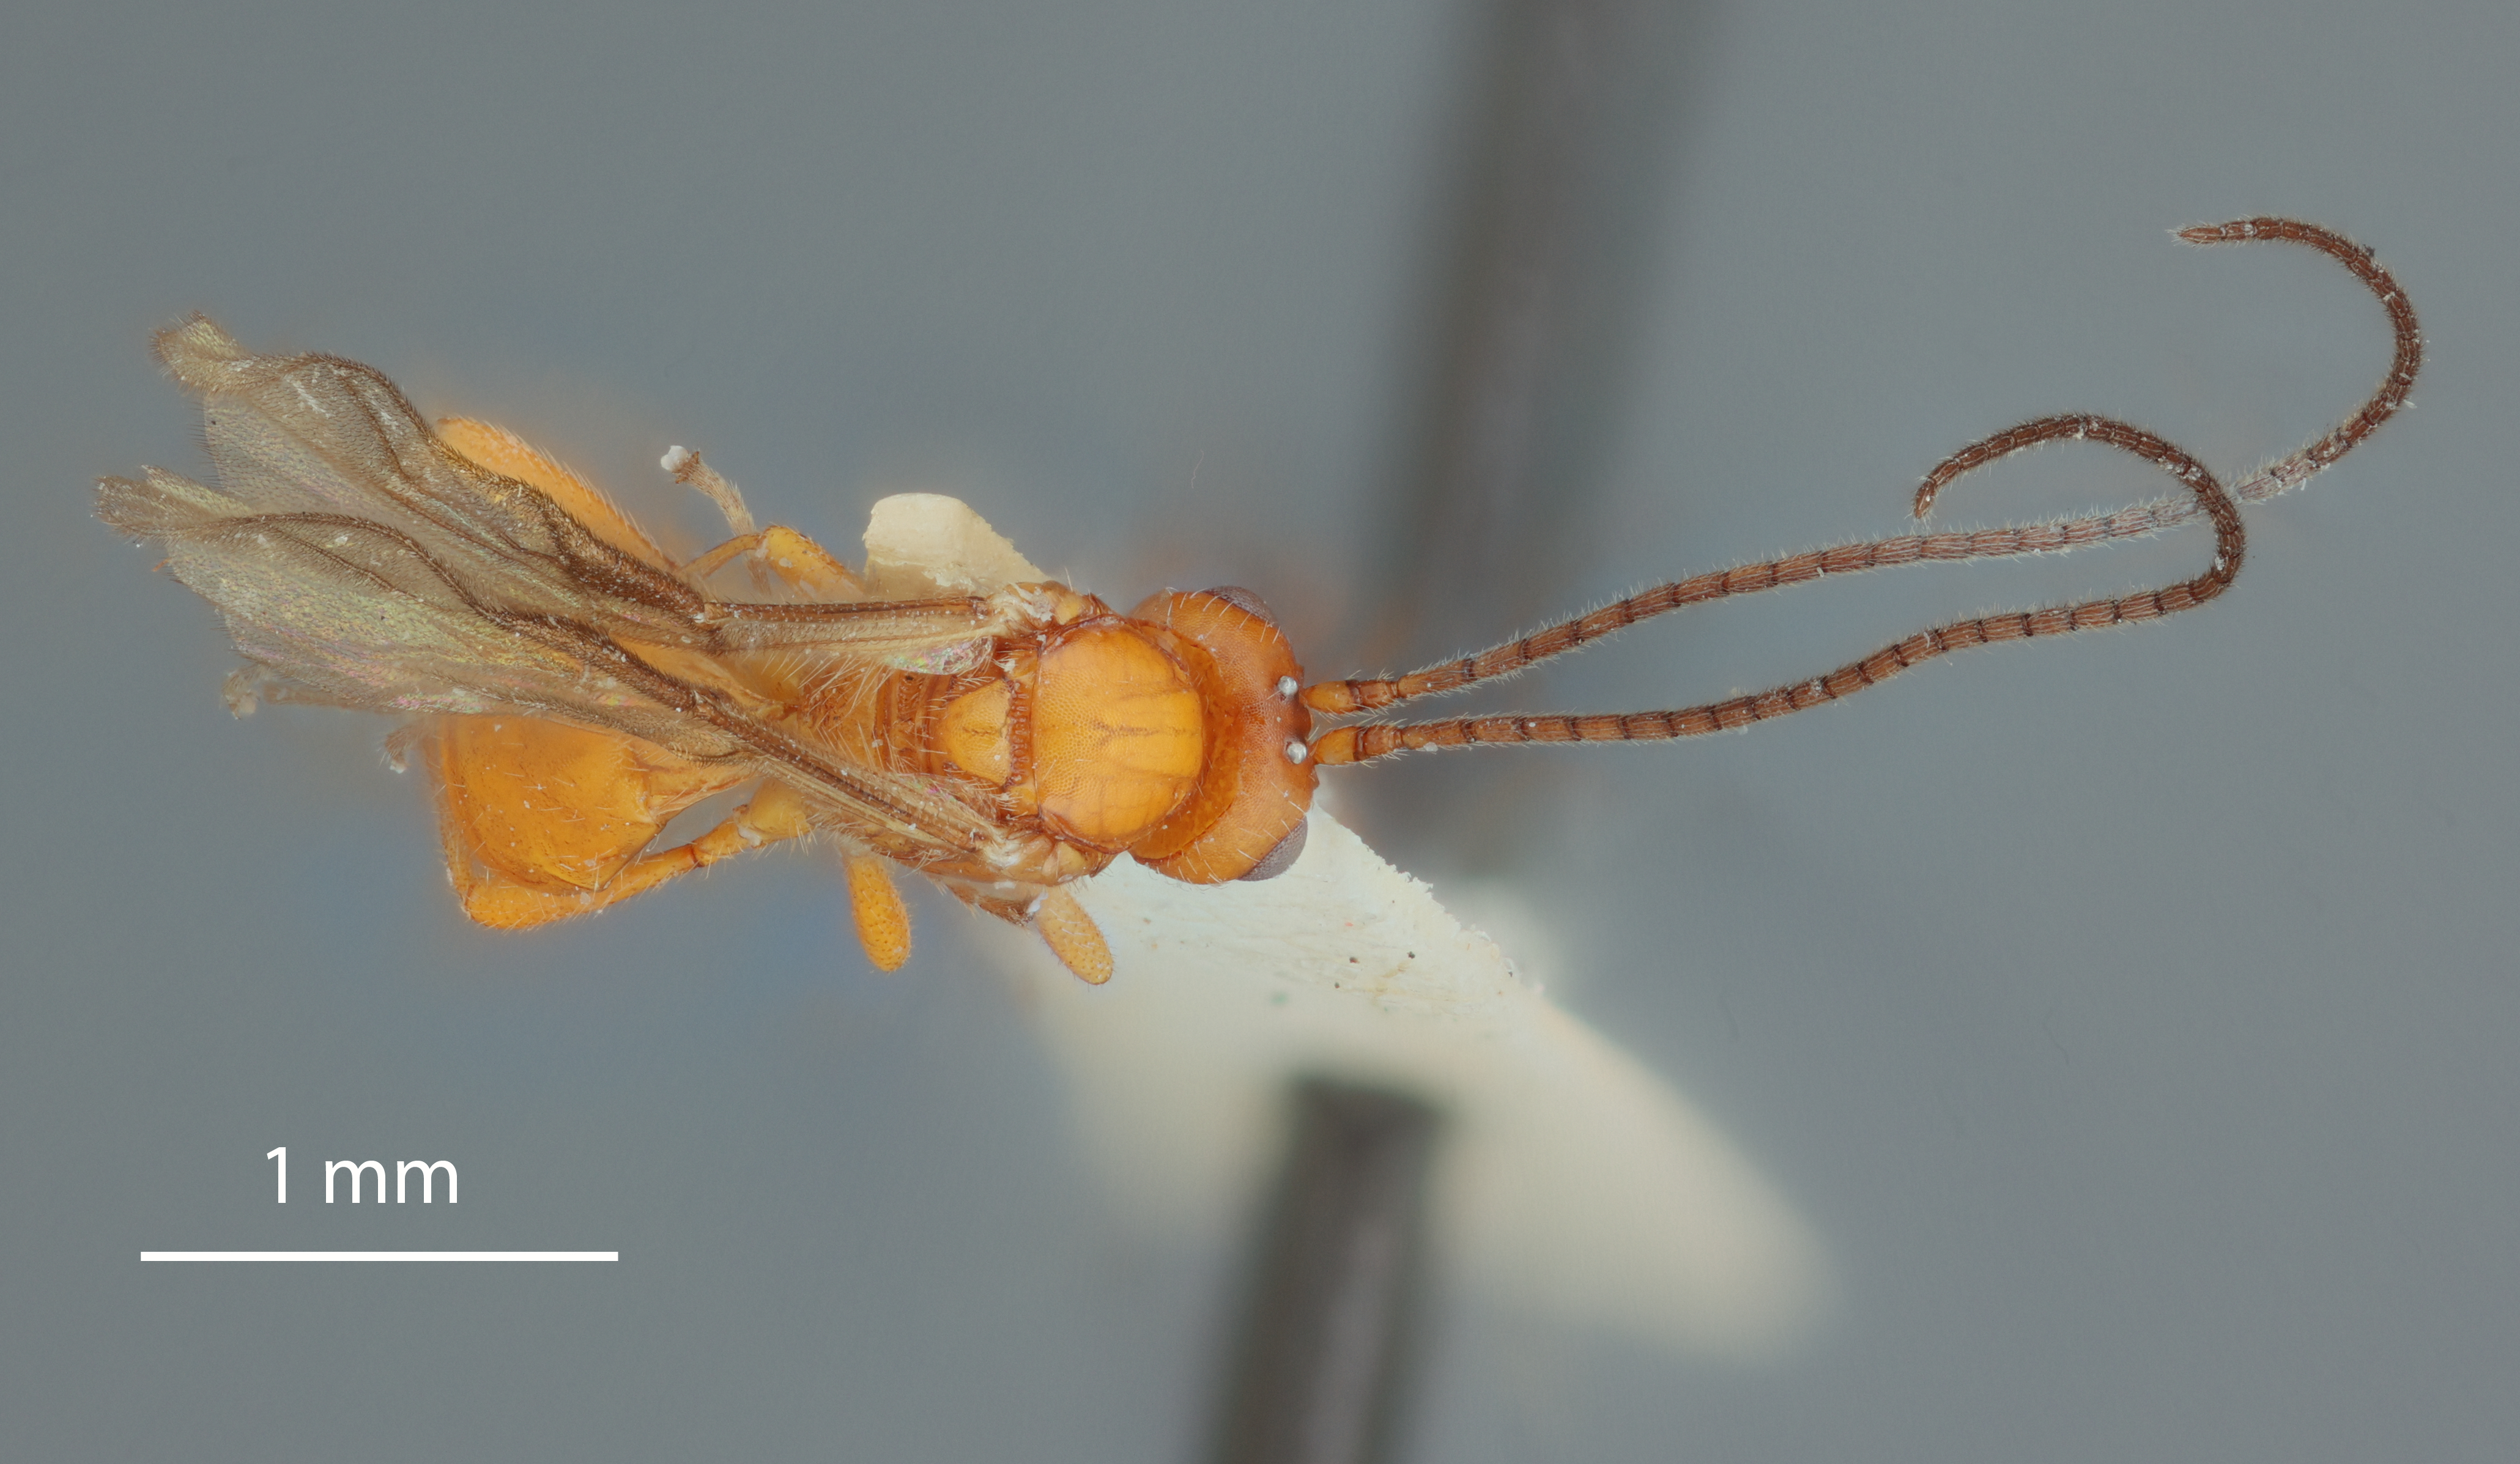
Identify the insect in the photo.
Opius globigaster
